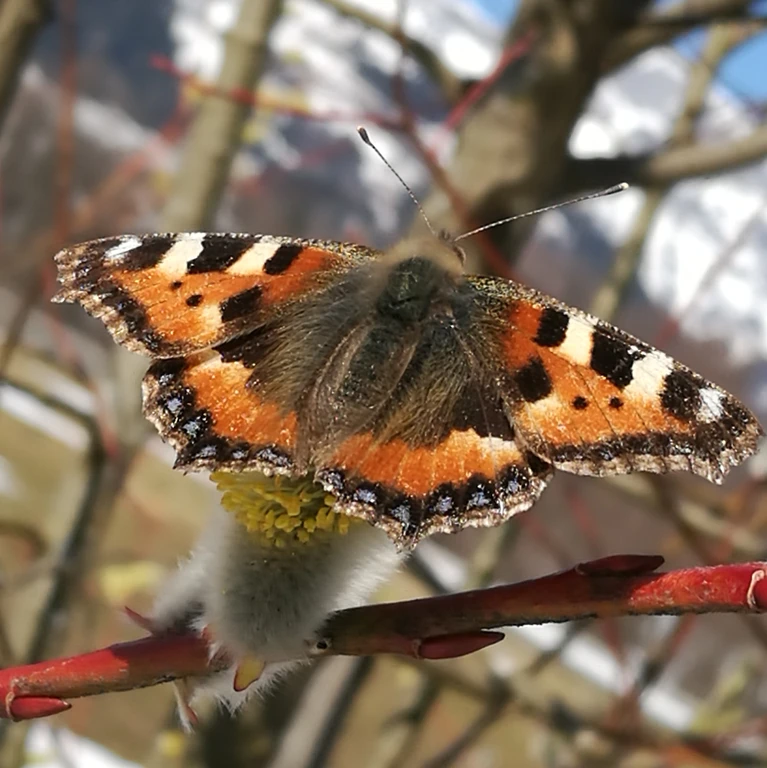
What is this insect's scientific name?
Aglais urticae
